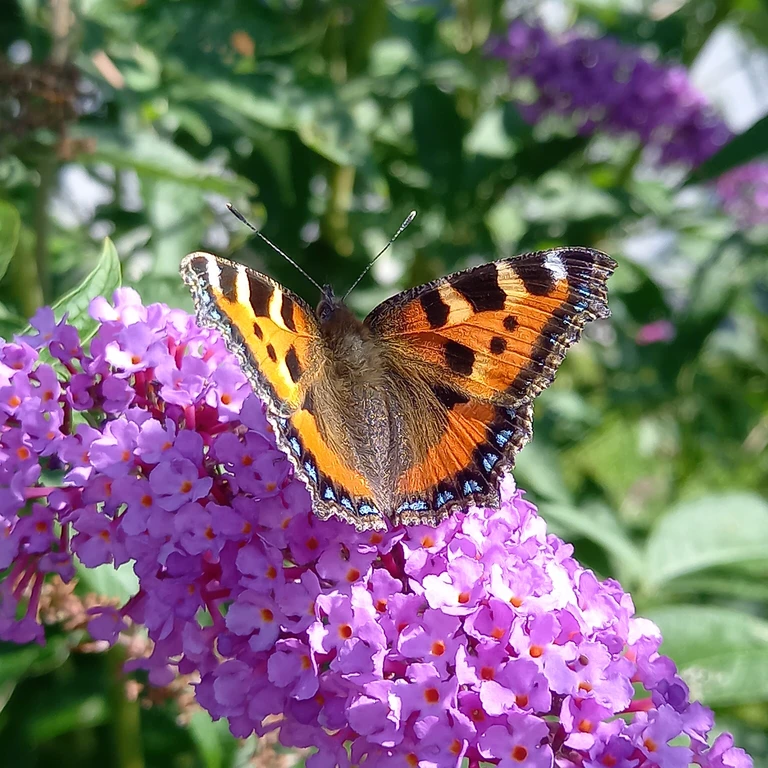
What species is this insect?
Aglais urticae
